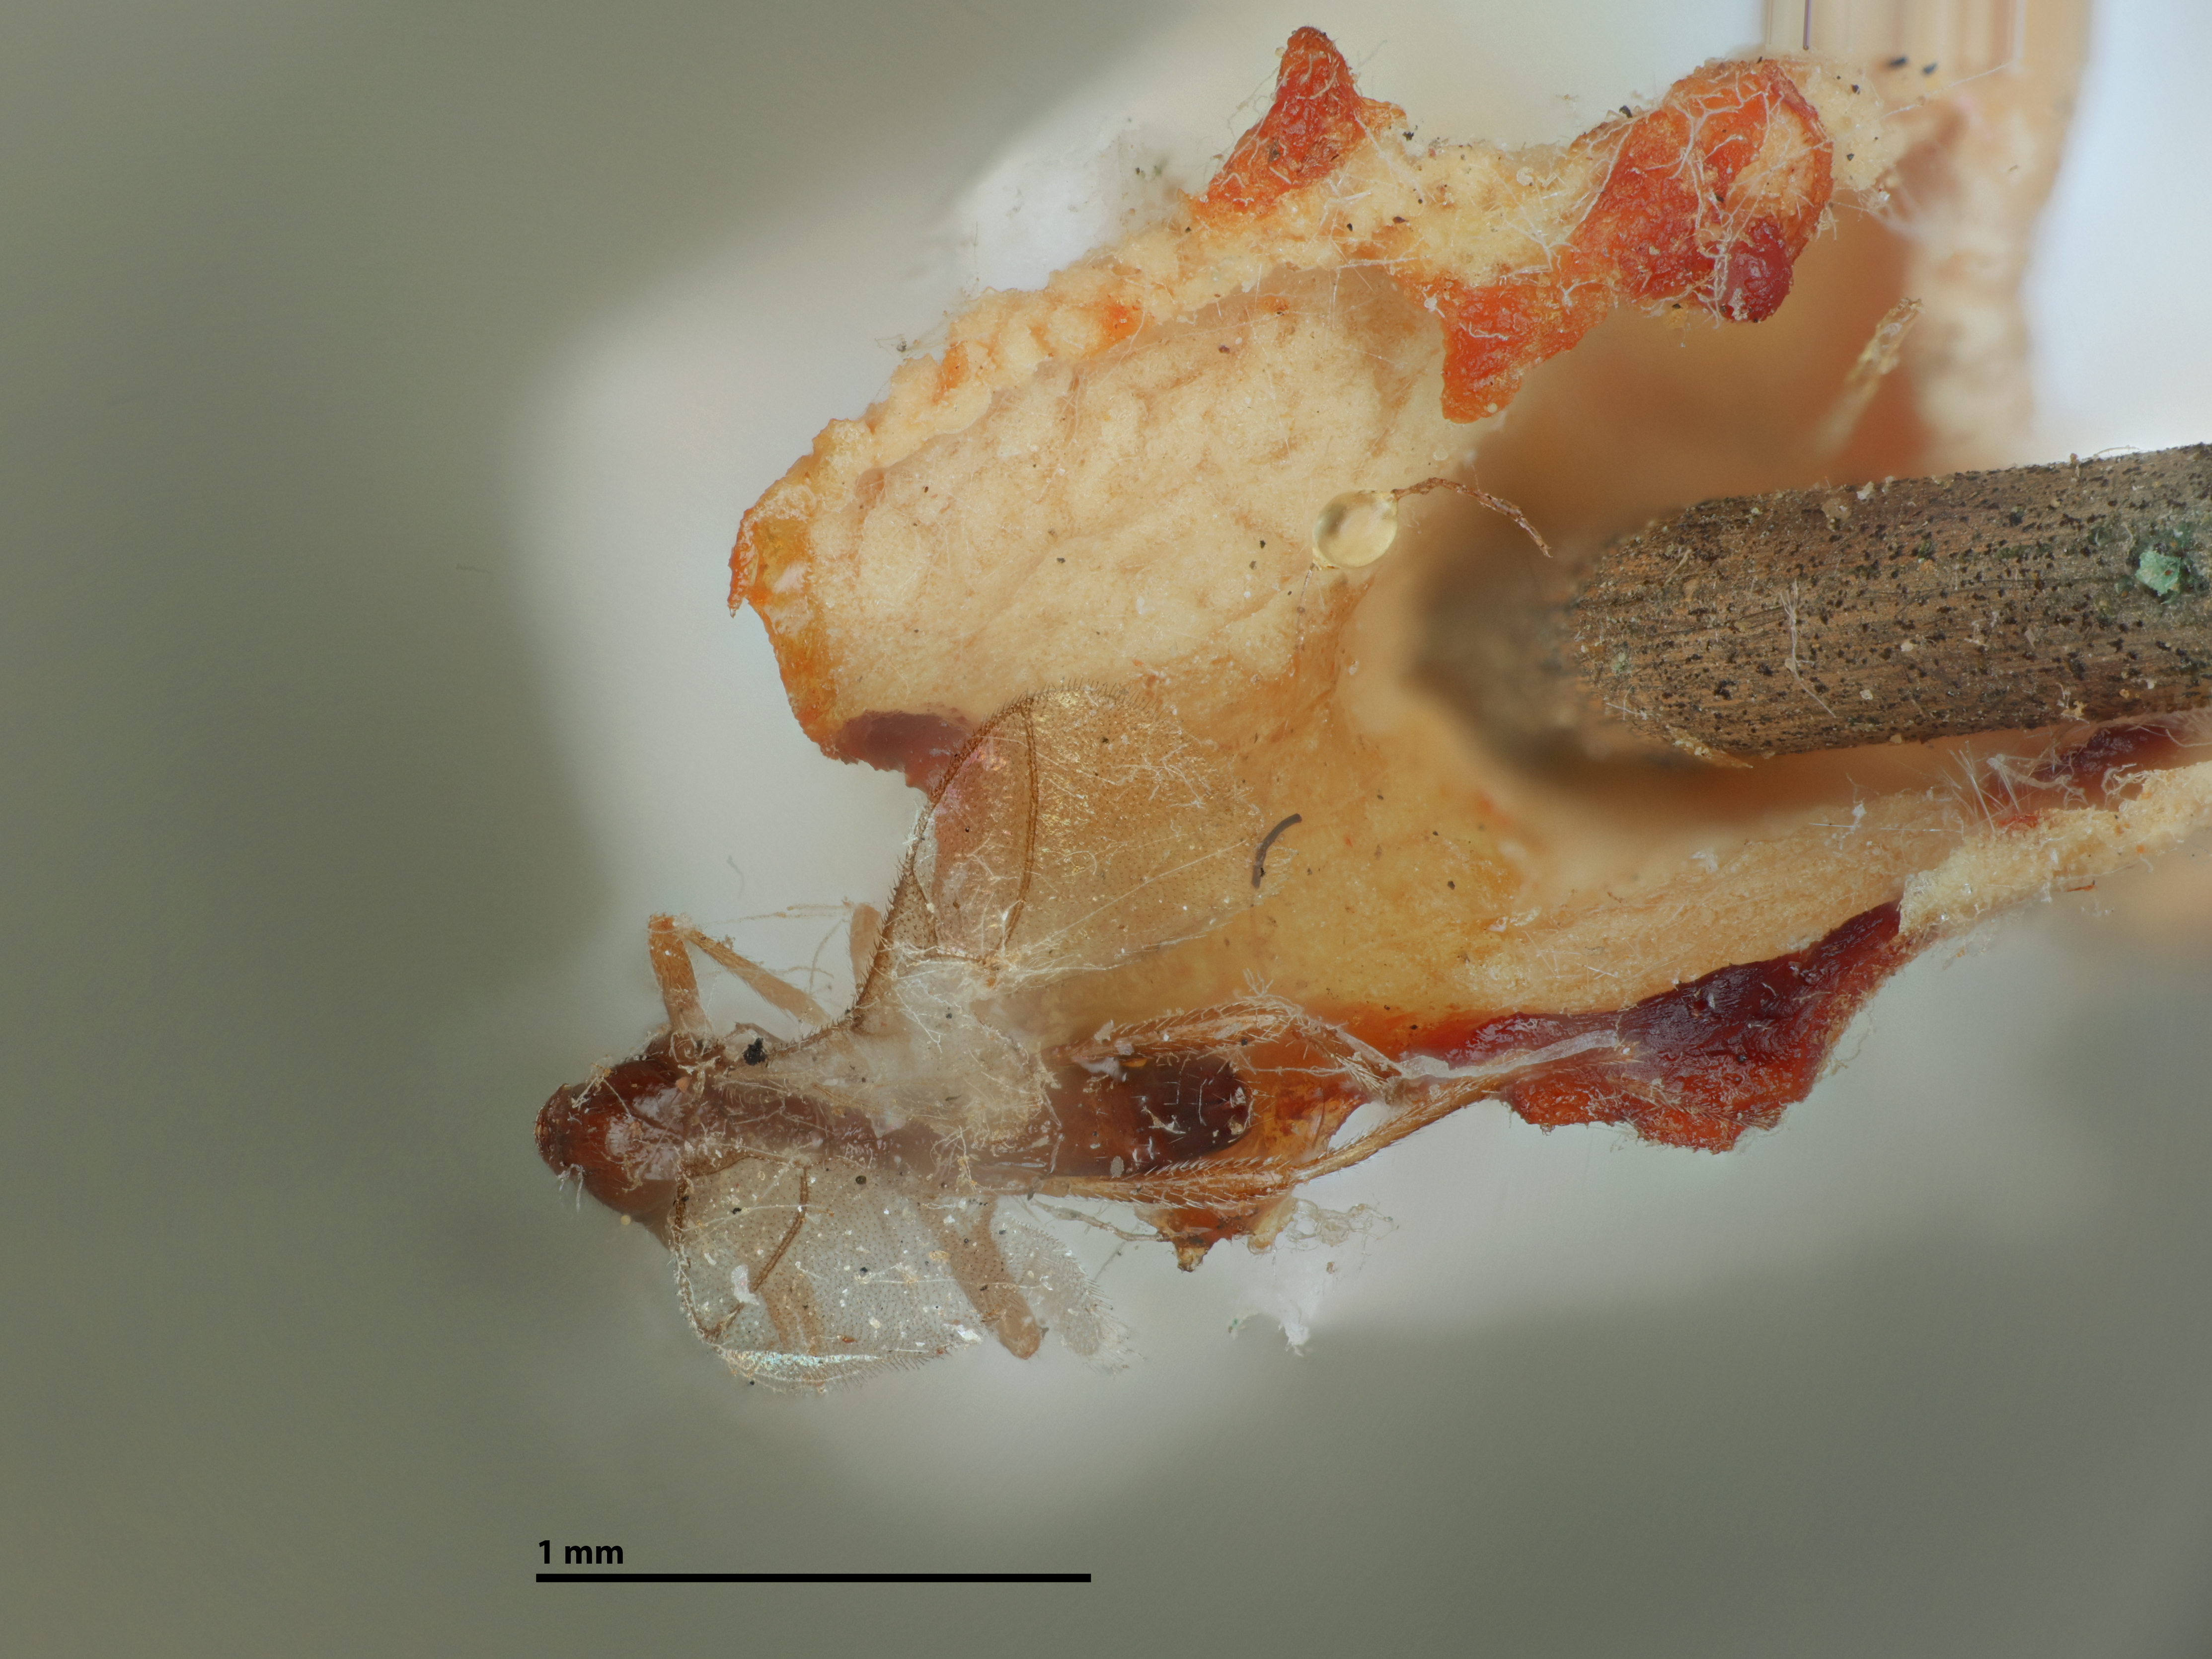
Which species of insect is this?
Aphidius laetucaphis
